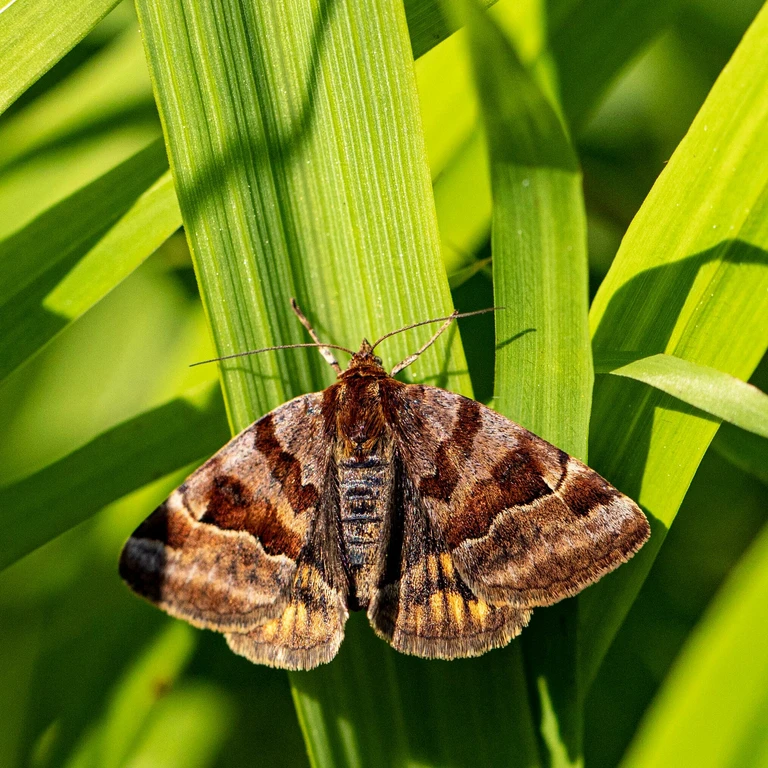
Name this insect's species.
Euclidia glyphica
